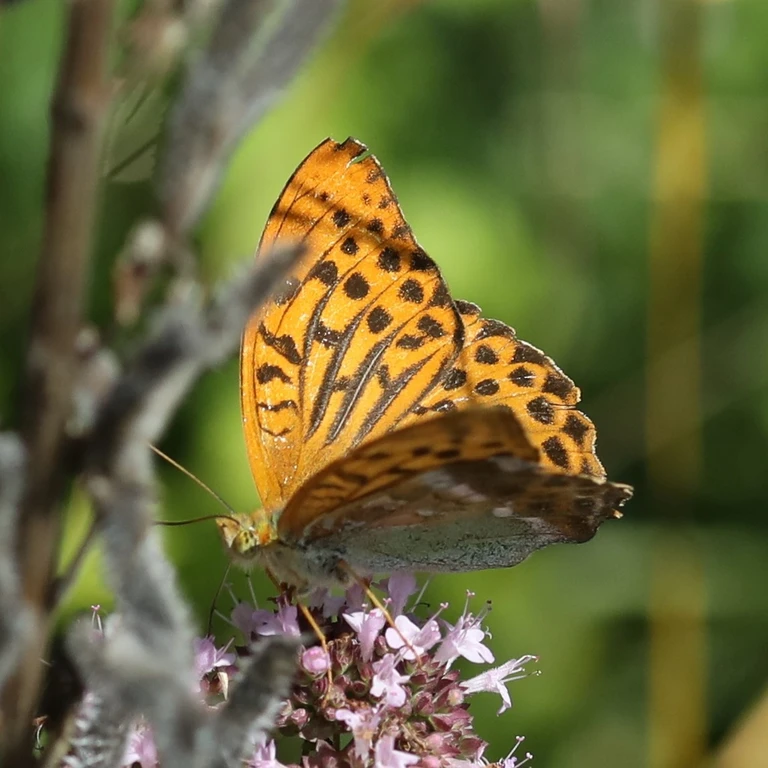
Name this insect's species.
Argynnis paphia
